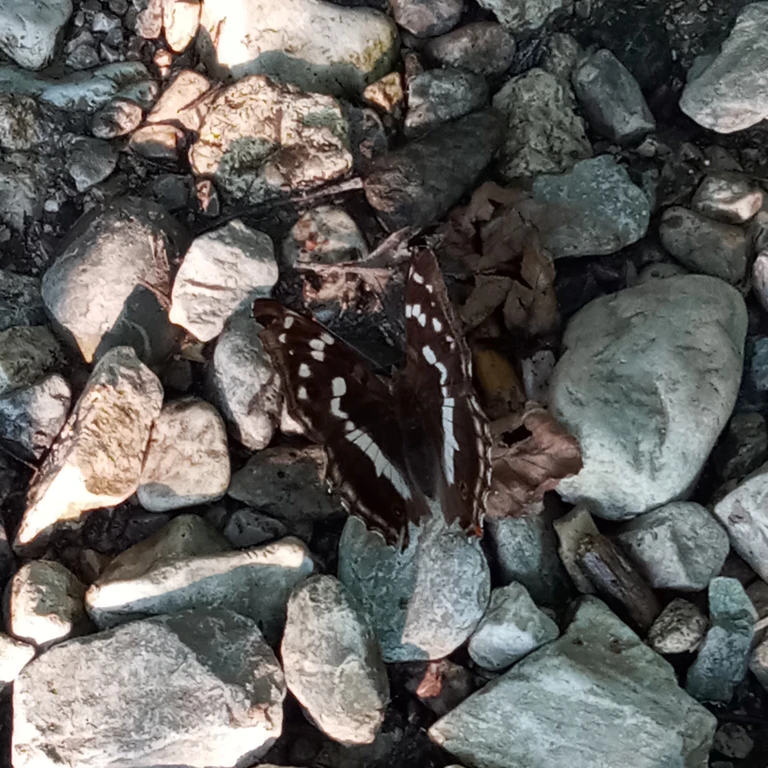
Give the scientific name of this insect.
Apatura iris
